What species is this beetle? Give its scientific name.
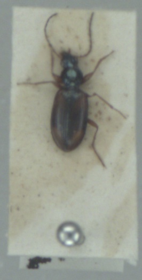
Bembidion fluviatile
